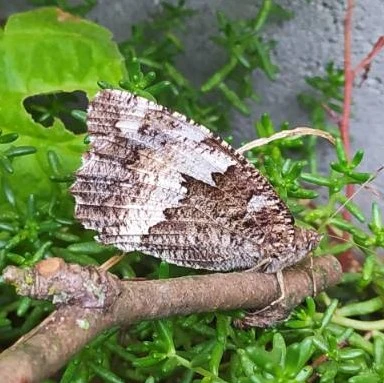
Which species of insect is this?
Brintesia circe
